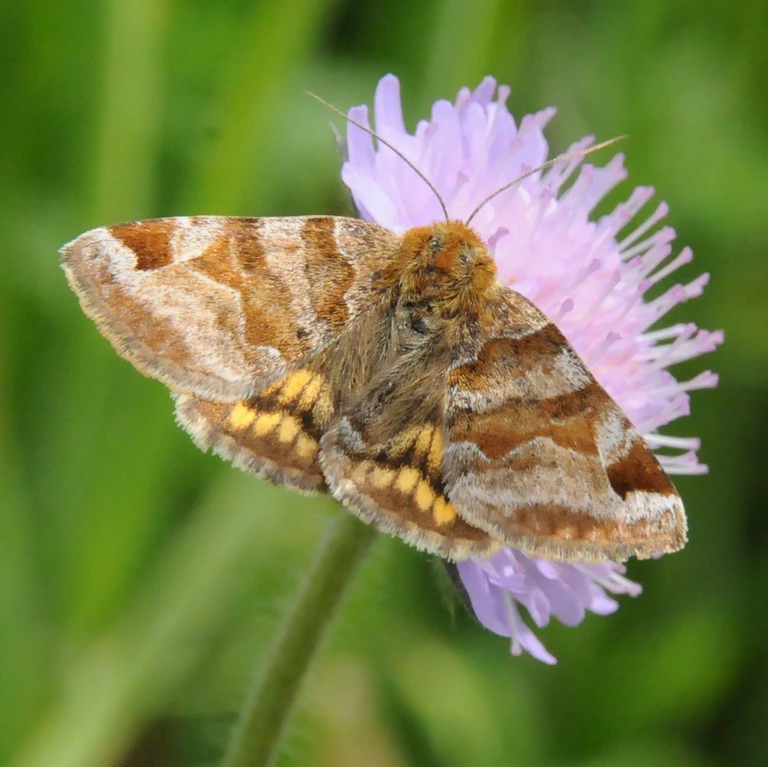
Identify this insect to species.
Euclidia glyphica
